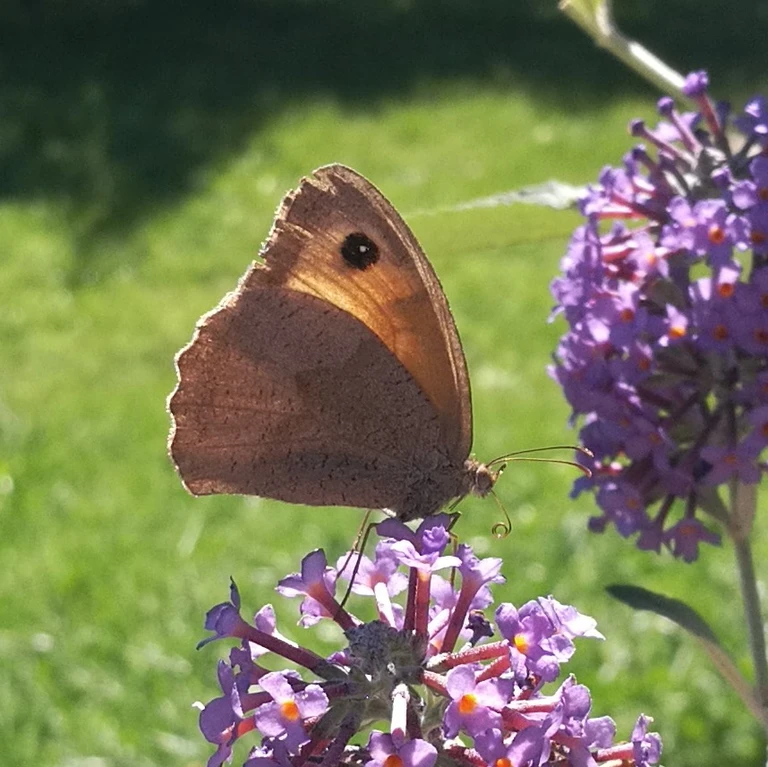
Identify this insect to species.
Maniola jurtina
